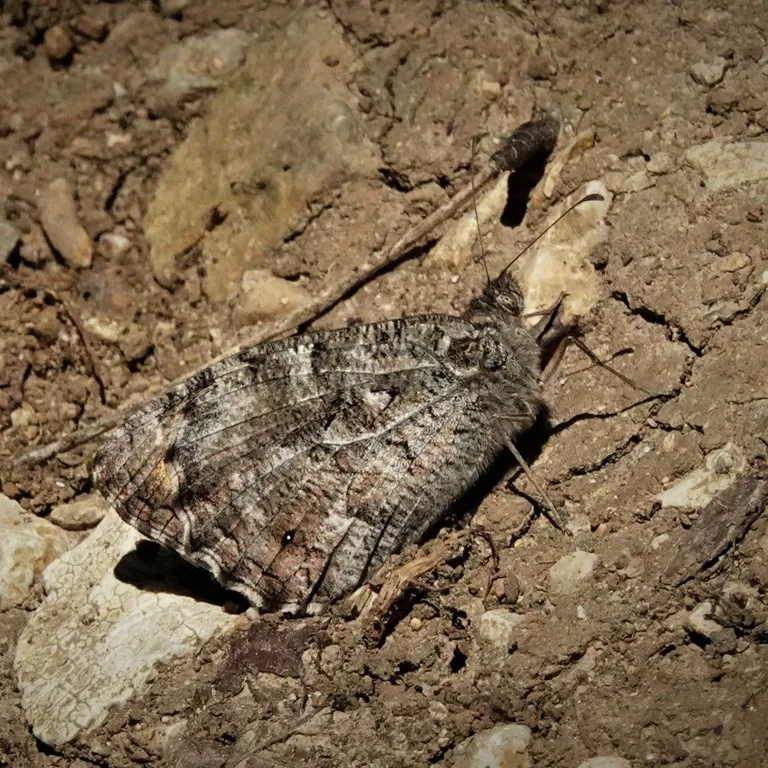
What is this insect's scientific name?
Hipparchia semele
